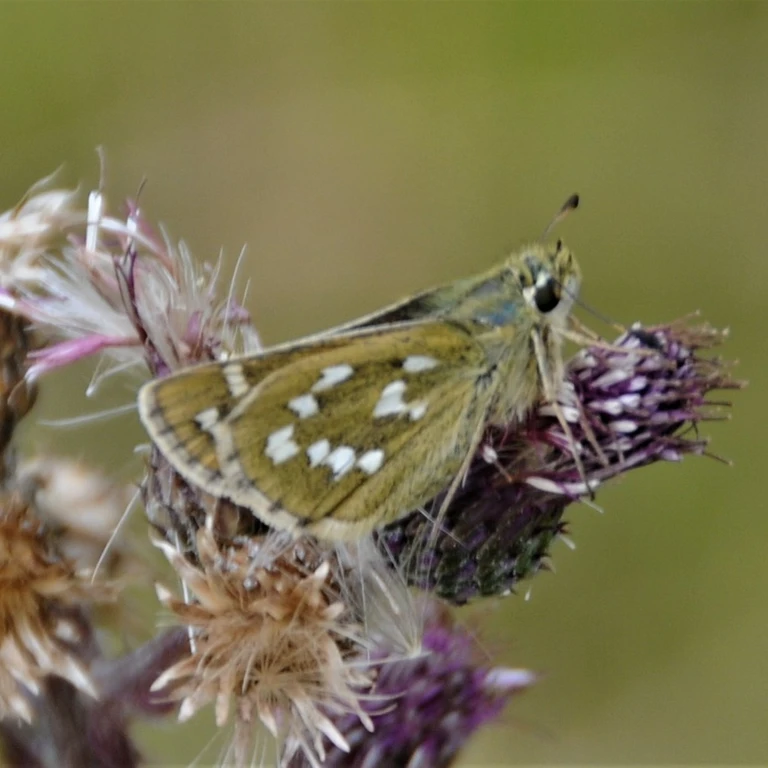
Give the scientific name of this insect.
Hesperia comma
